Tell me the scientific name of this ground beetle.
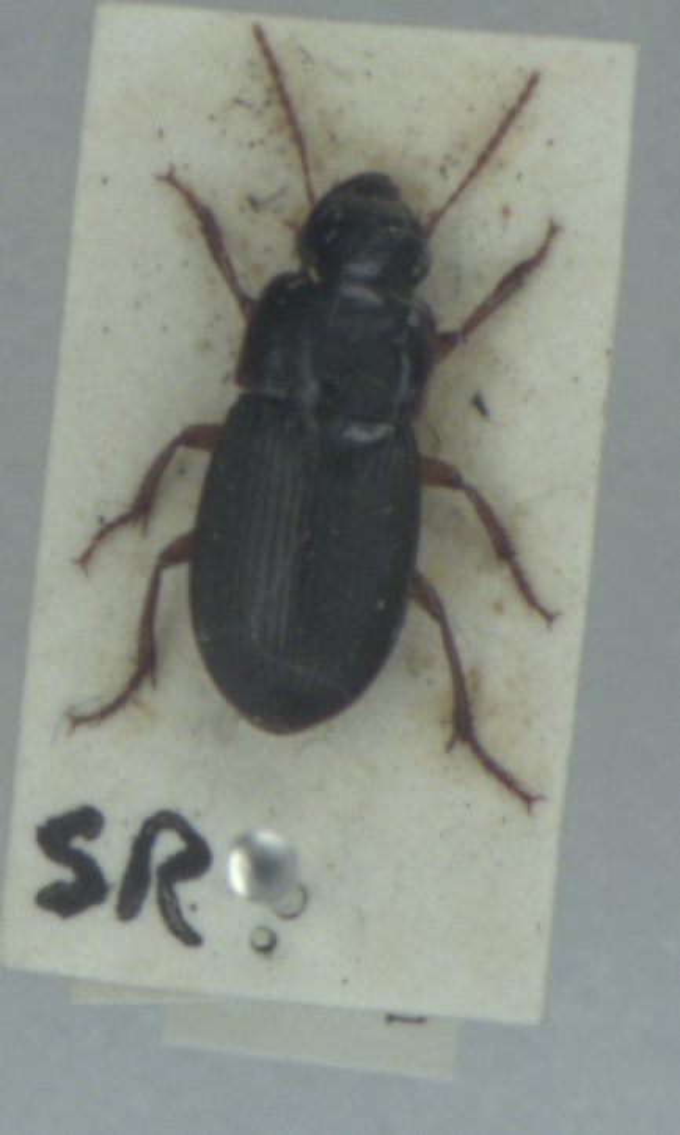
Harpalus latus
